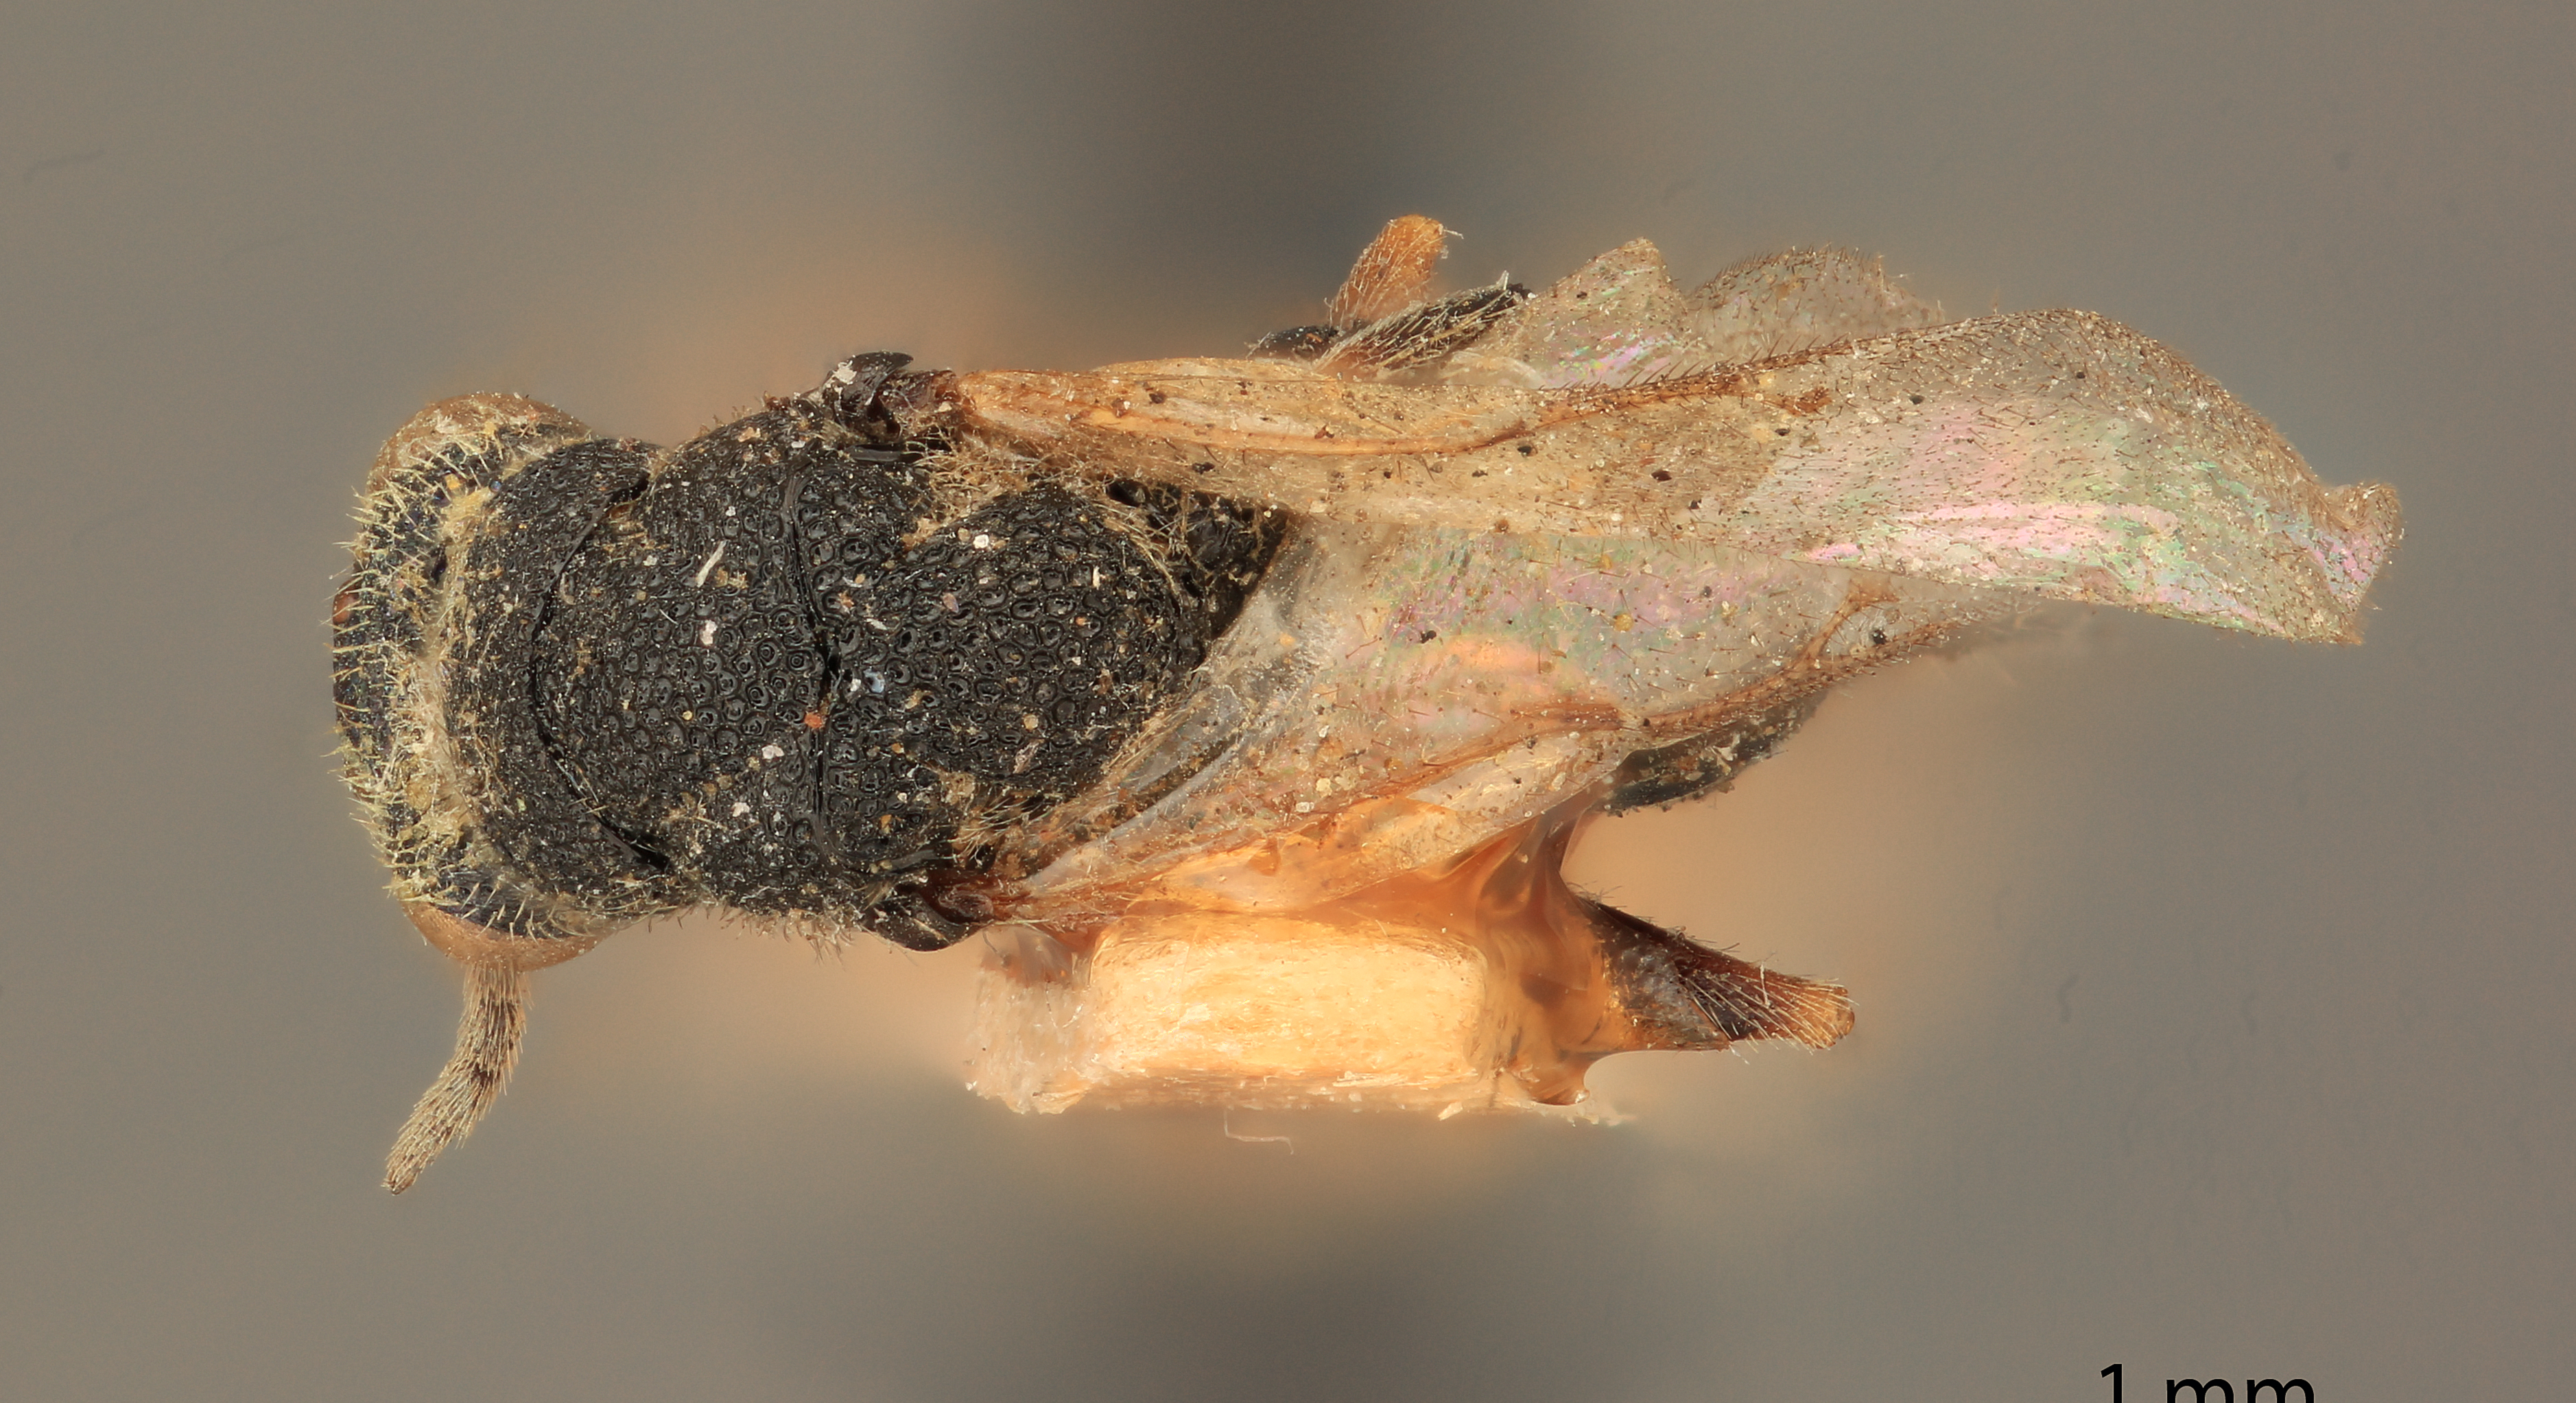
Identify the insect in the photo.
Eurytoma acuta
